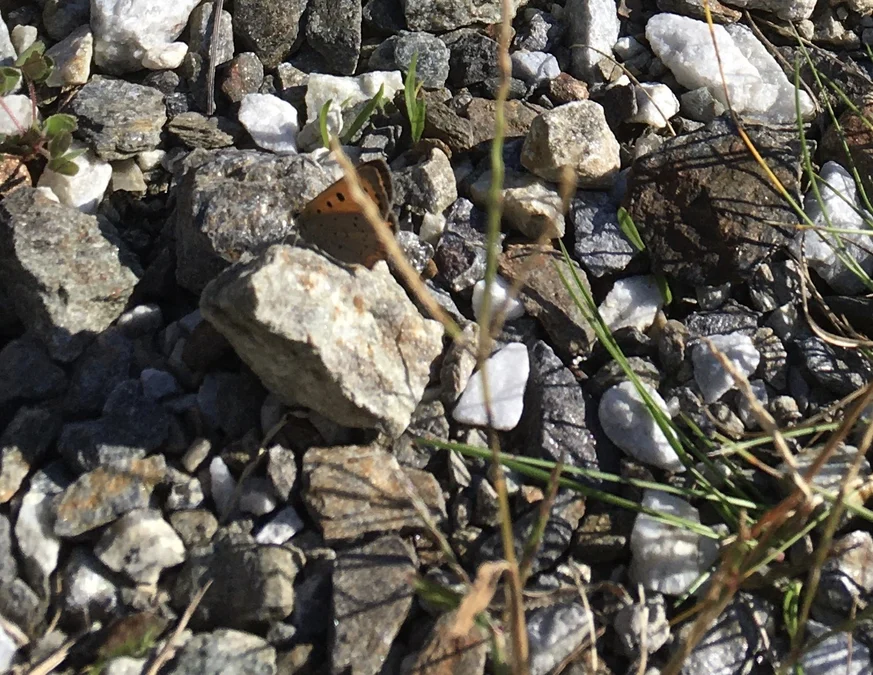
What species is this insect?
Lycaena phlaeas
